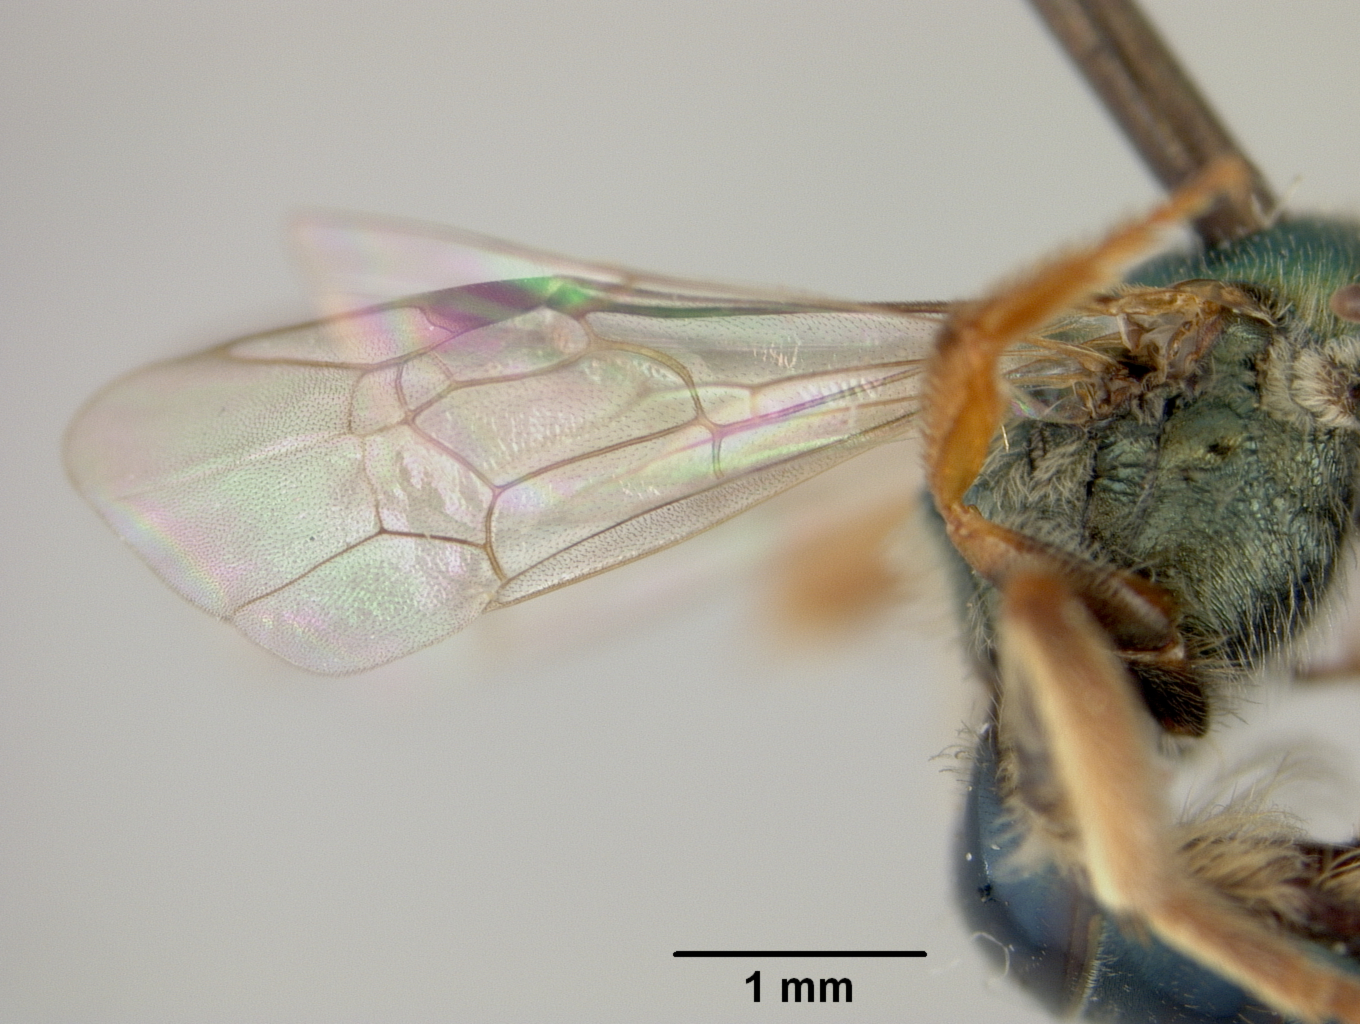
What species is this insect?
Halictus flindersi
